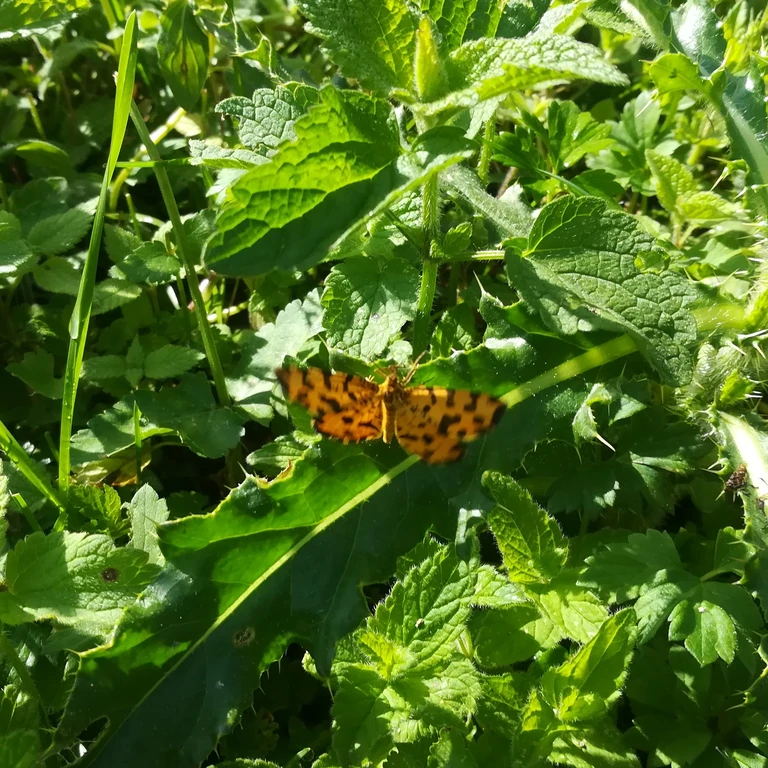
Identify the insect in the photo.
Pseudopanthera macularia
